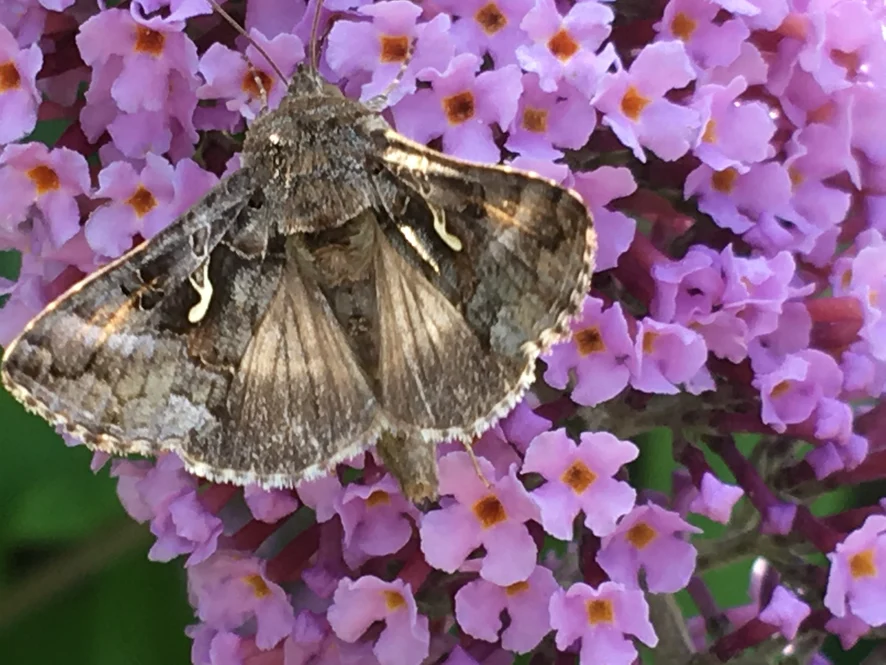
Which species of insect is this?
Autographa gamma
